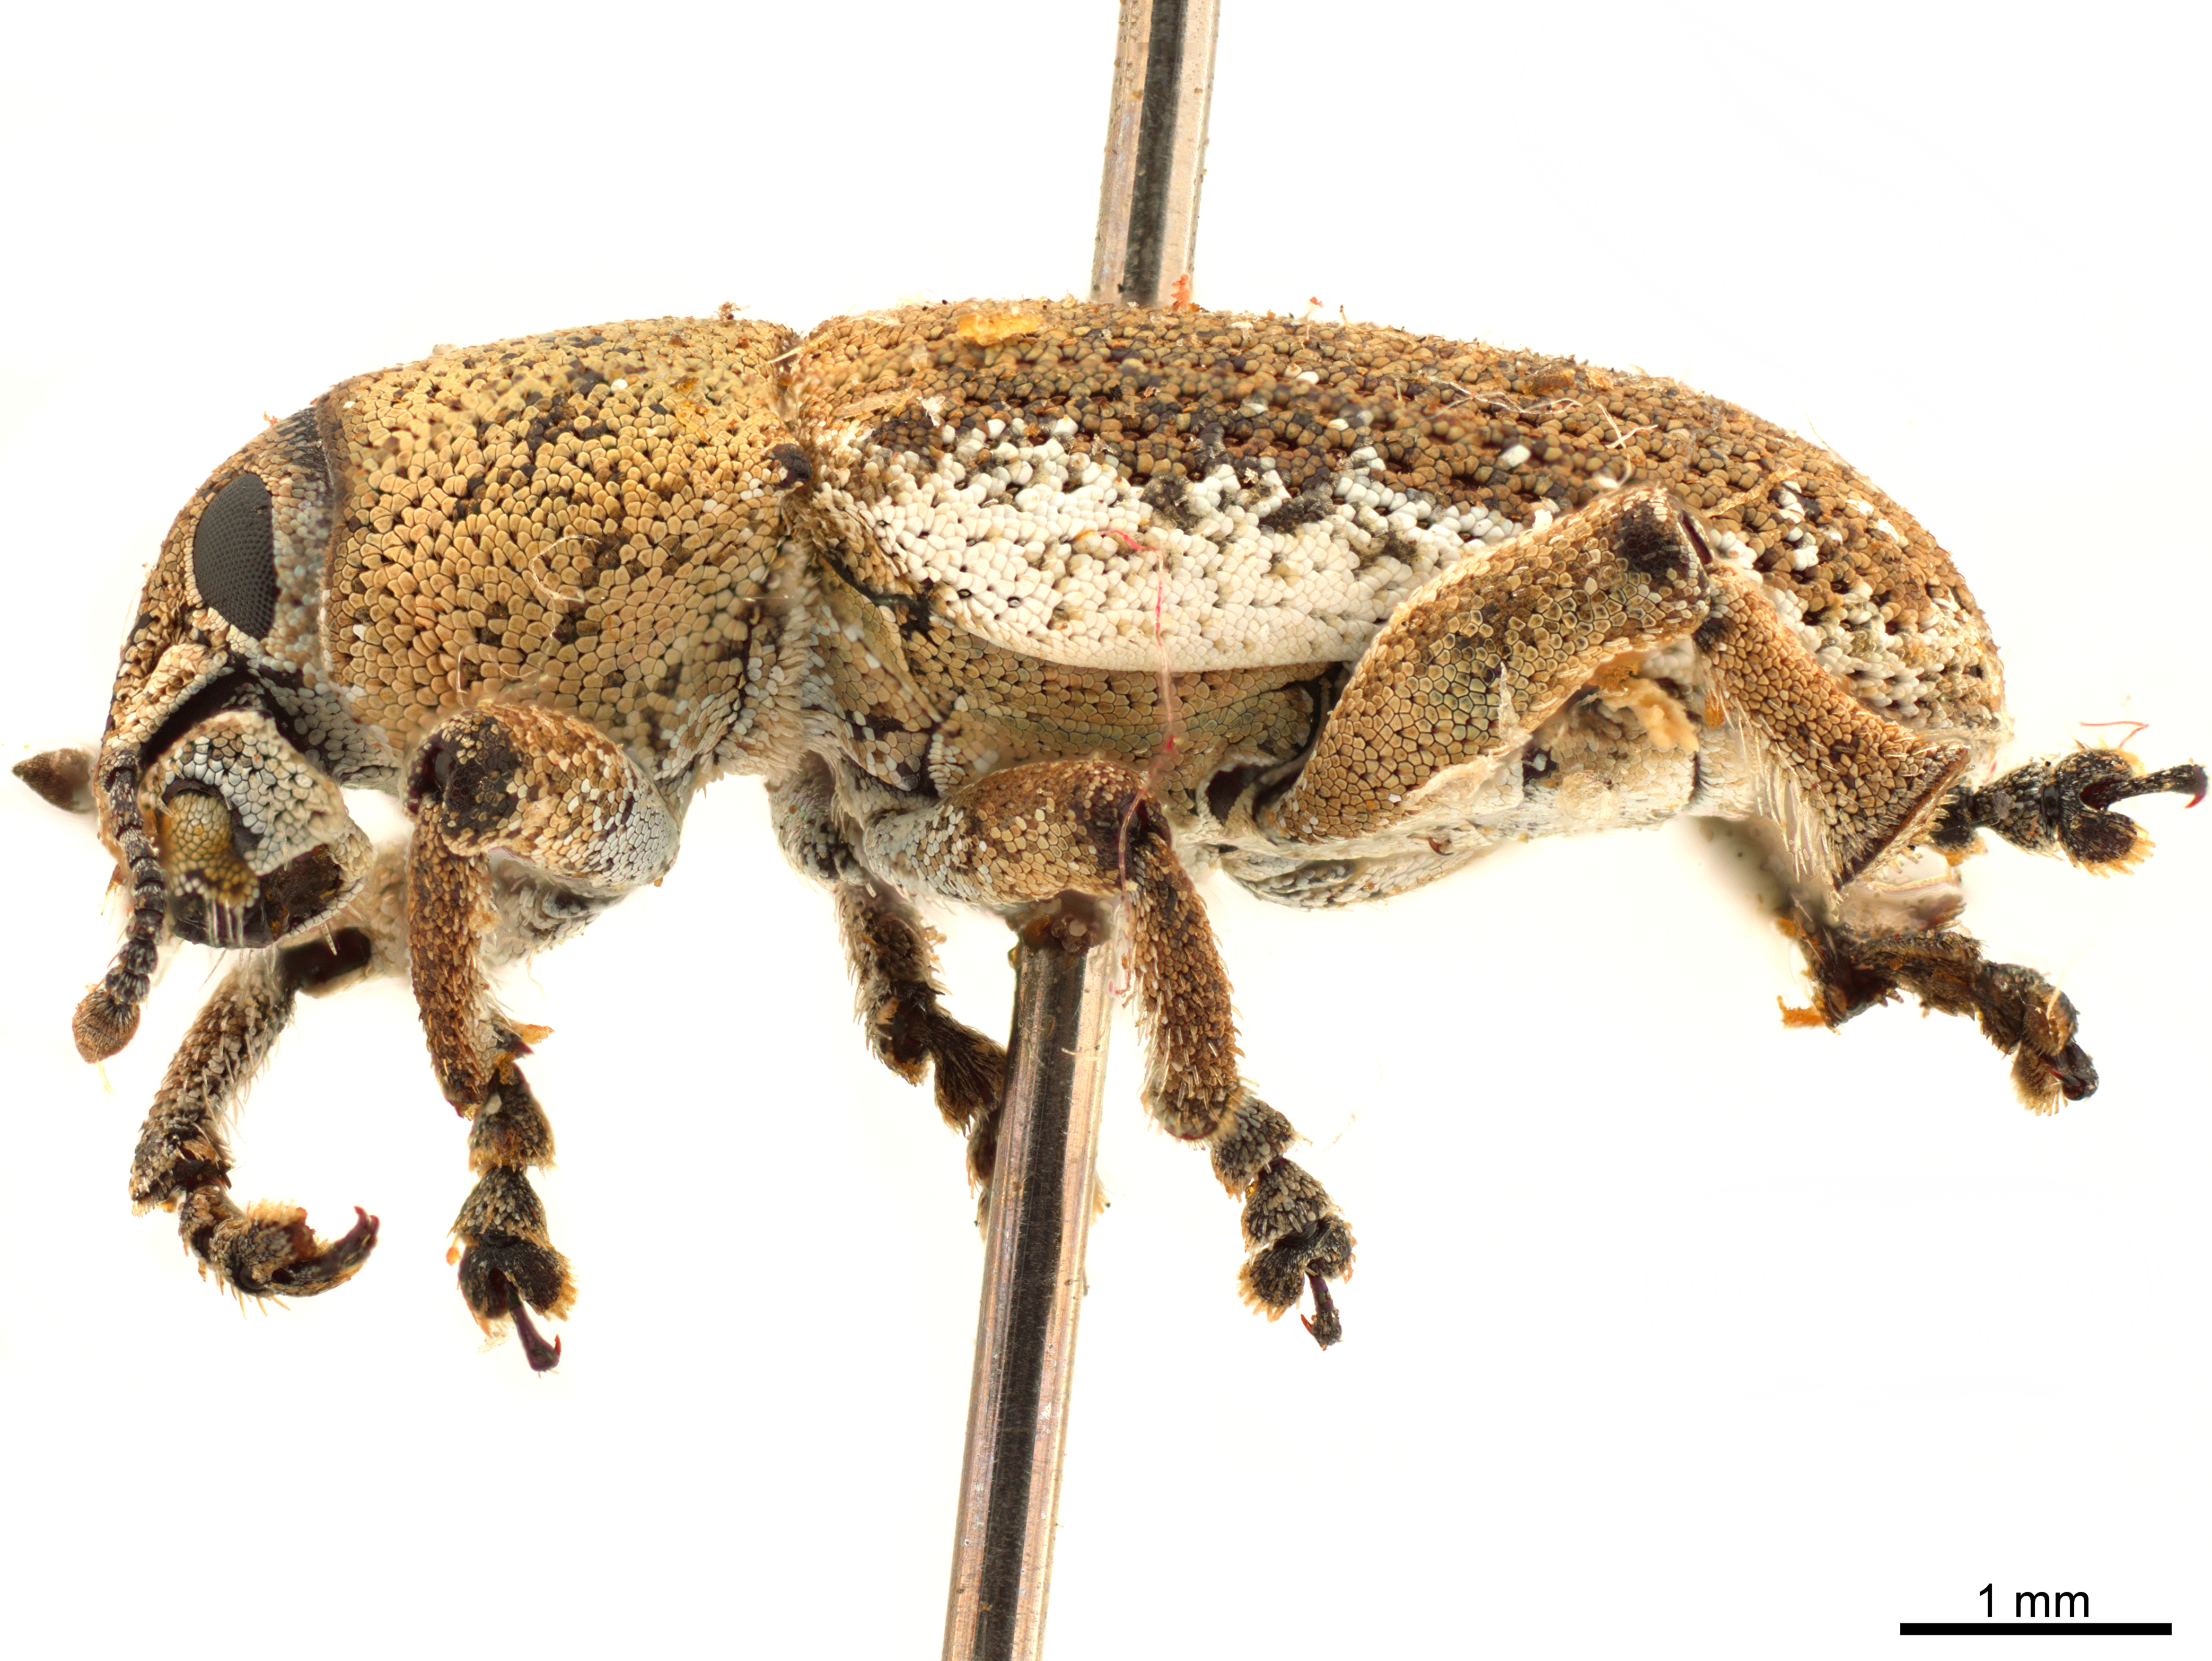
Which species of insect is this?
Pororhynchus albolateralis
